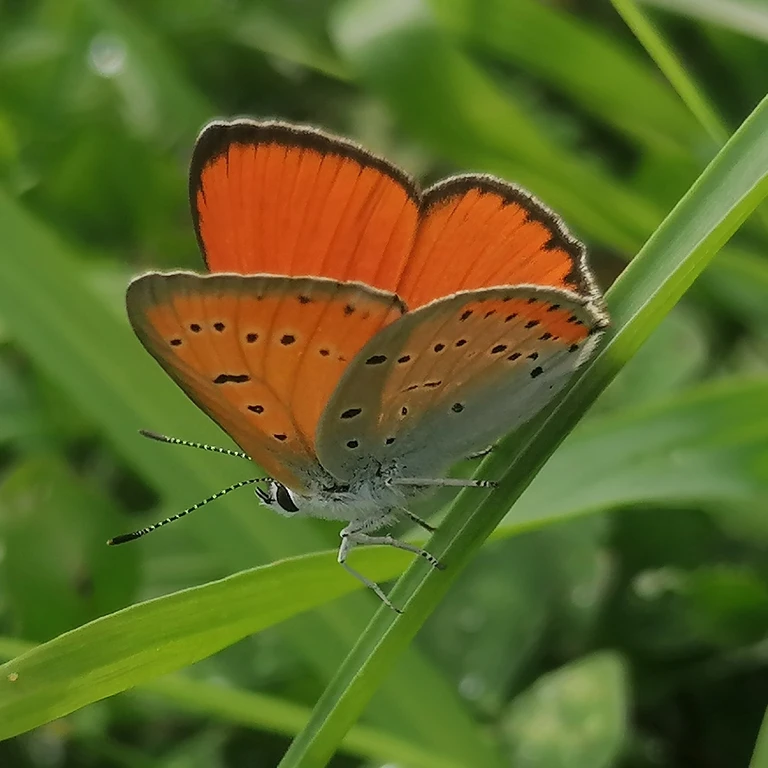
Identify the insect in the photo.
Lycaena dispar
